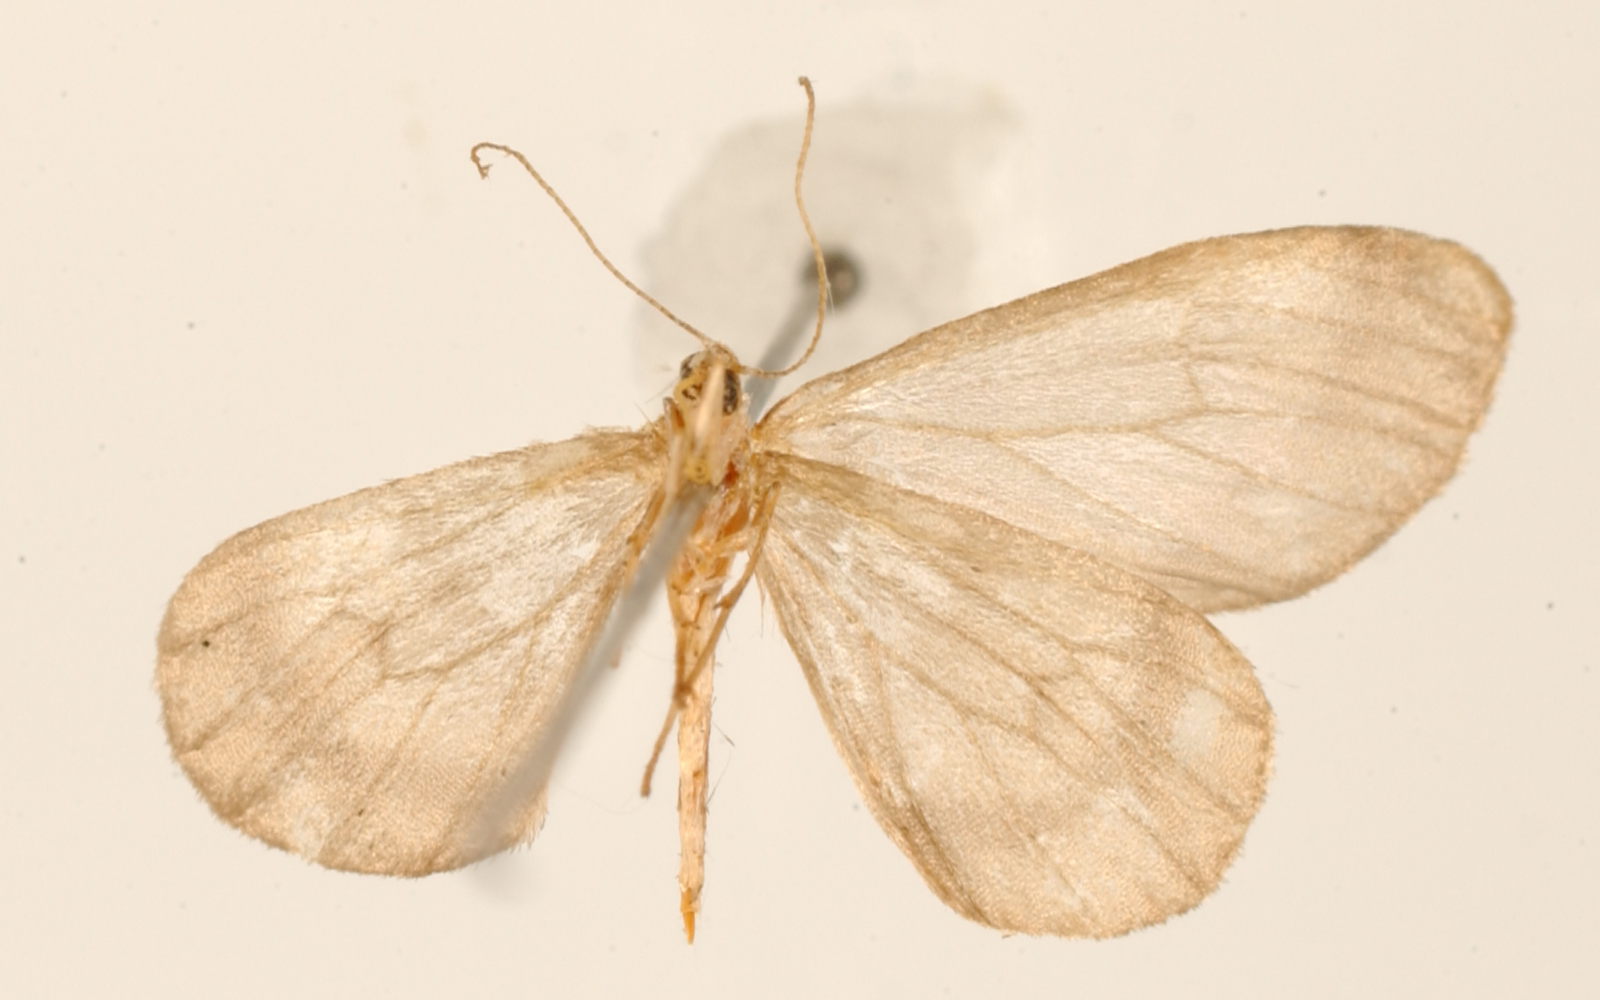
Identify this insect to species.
Nipteria parva
